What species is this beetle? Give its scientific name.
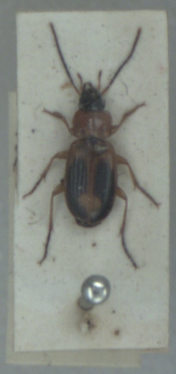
Badister bullatus
